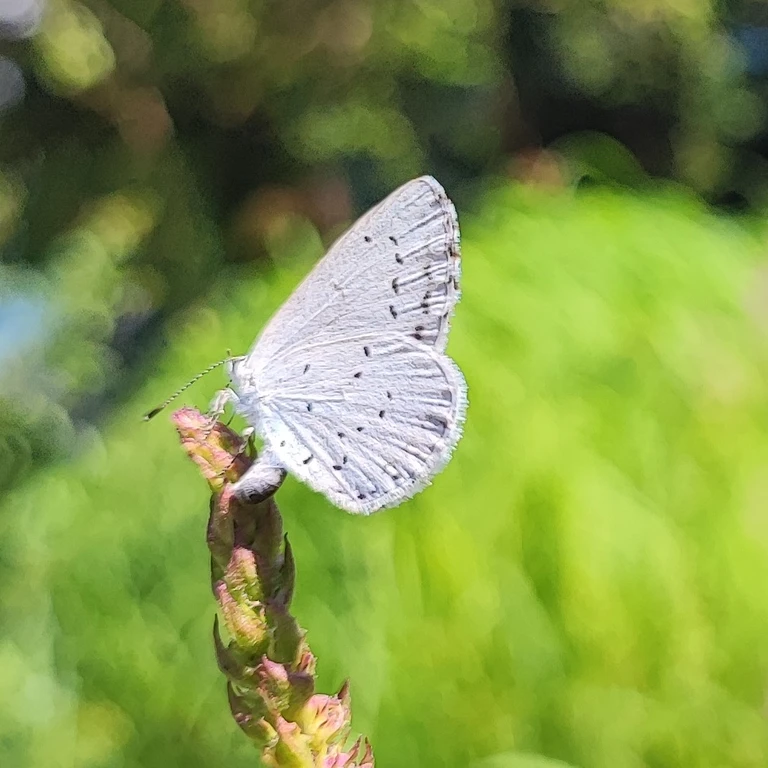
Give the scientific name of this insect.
Celastrina argiolus
